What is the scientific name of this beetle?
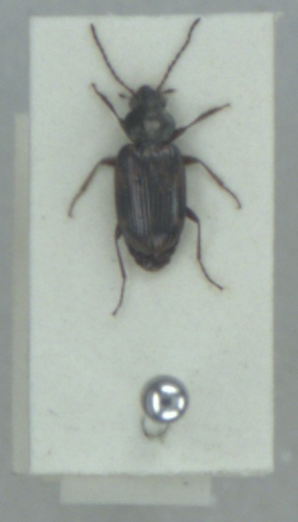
Bembidion varium
